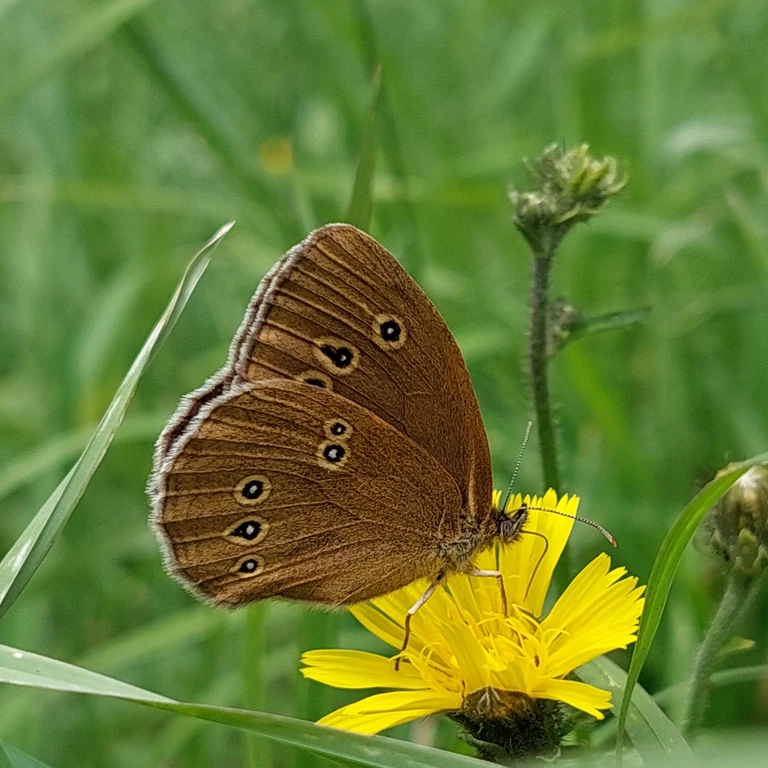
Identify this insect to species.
Aphantopus hyperantus
